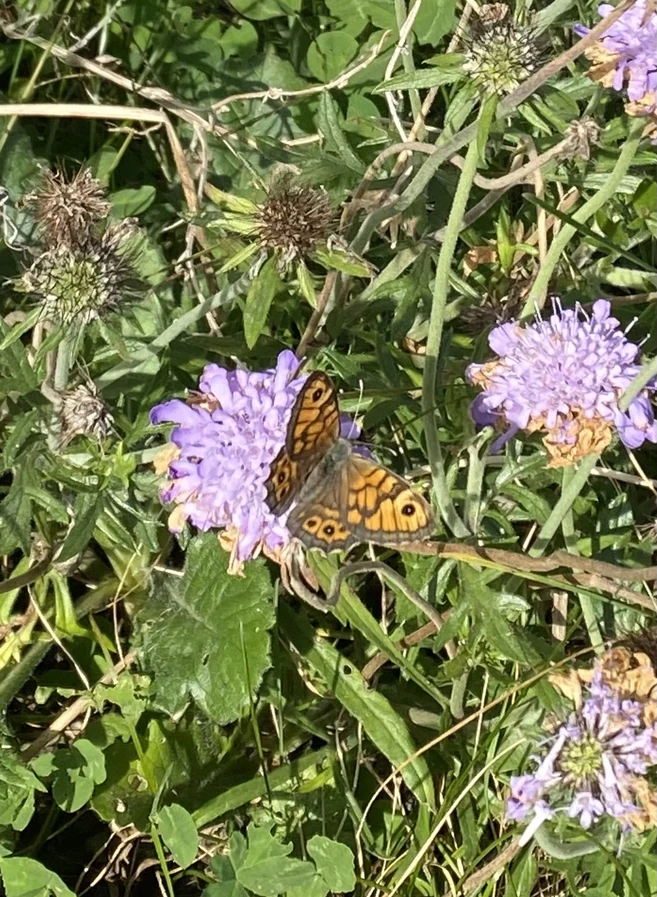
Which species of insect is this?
Lasiommata megera (also Pararge megera)
